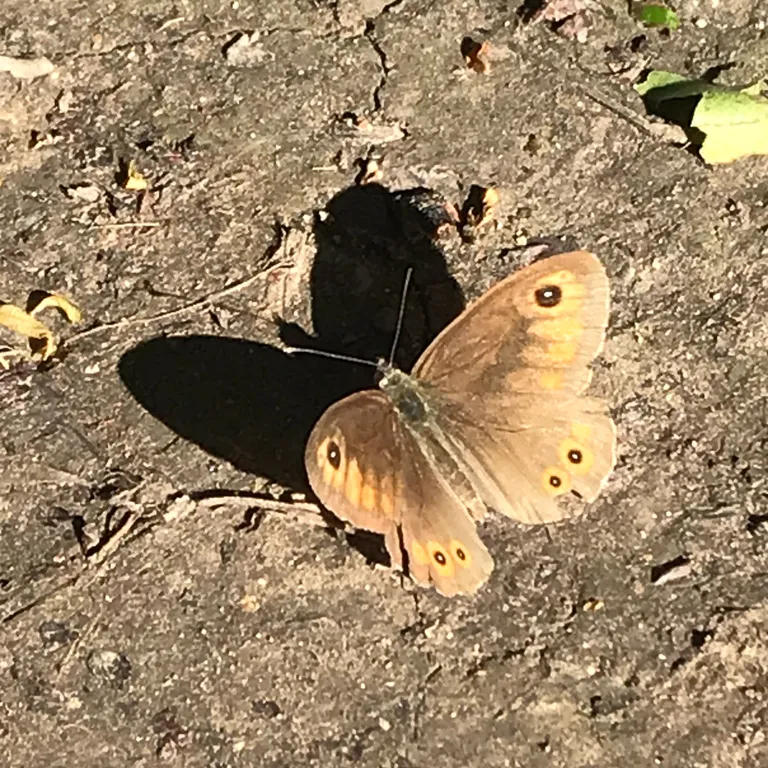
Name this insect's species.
Lasiommata maera (also Pararge maera)
